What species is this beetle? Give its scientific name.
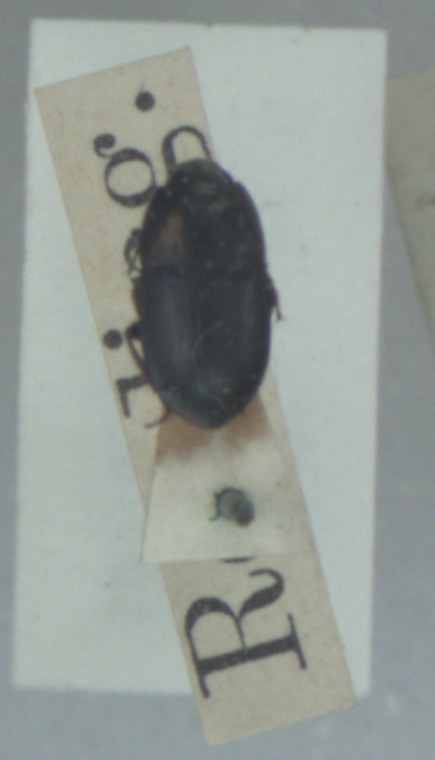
Amara communis
